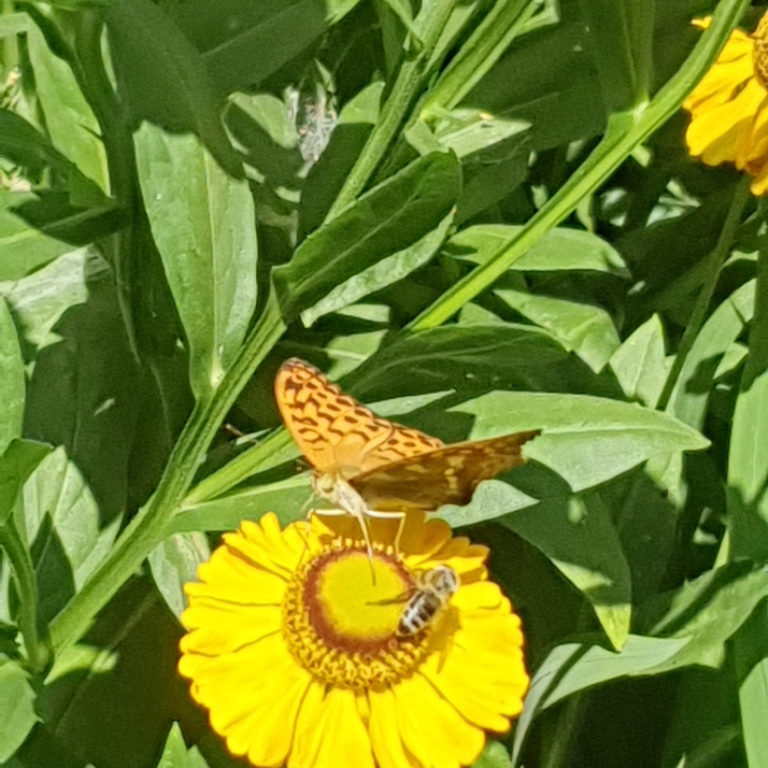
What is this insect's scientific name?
Argynnis paphia
